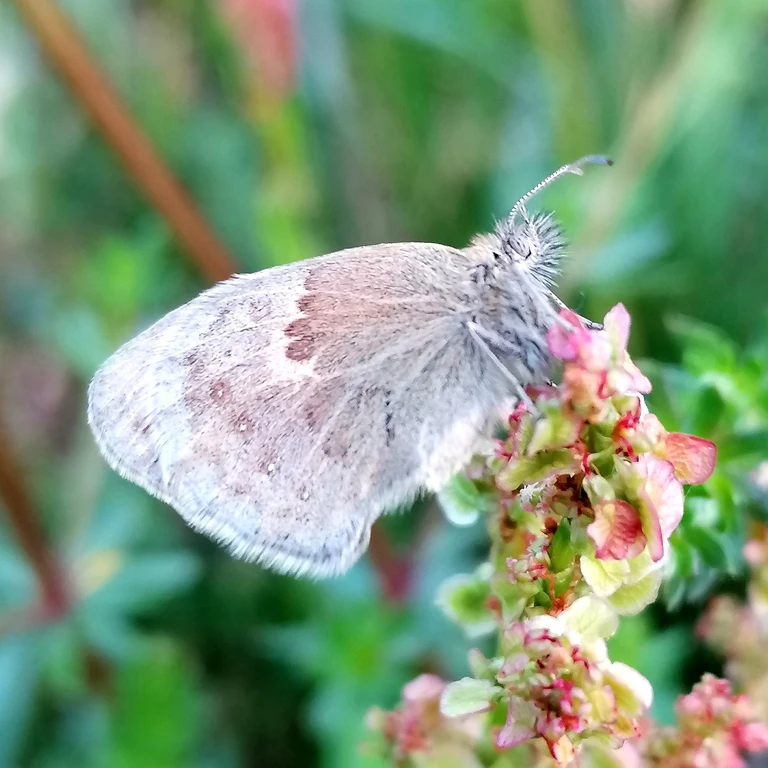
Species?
Coenonympha pamphilus
